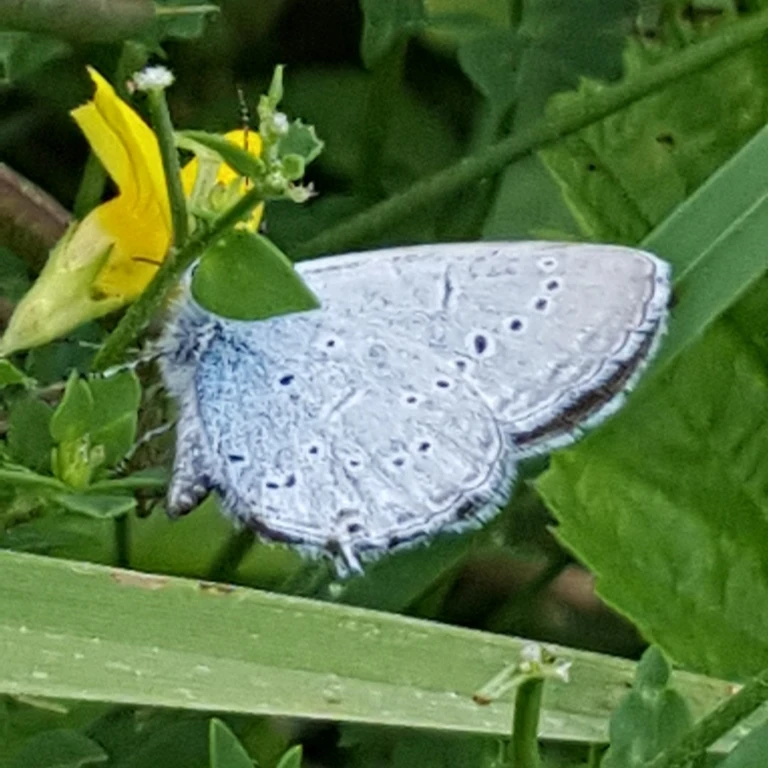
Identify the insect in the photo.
Cupido decolorata (also Elkalyce decolorata)
